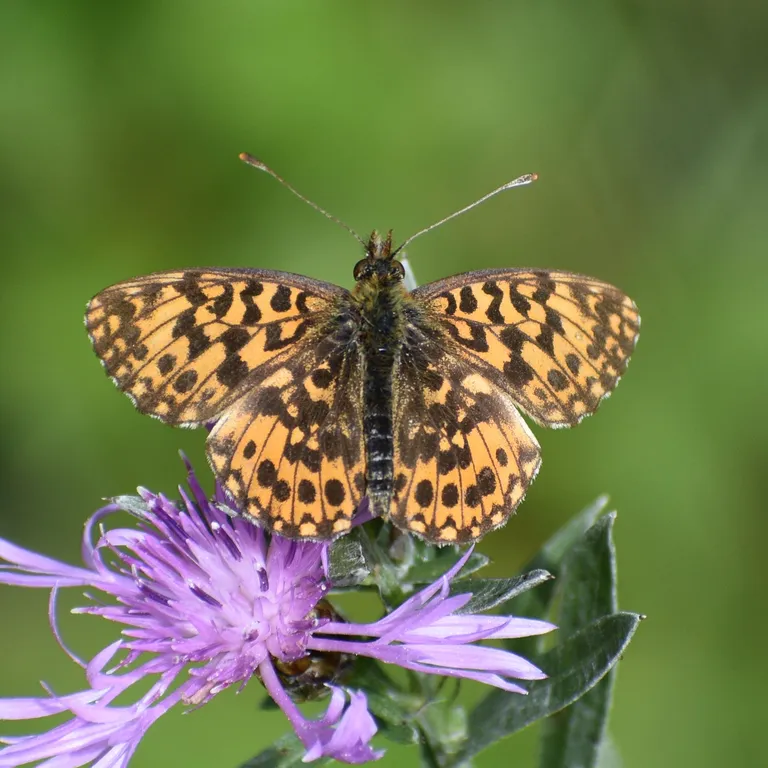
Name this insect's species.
Boloria dia
